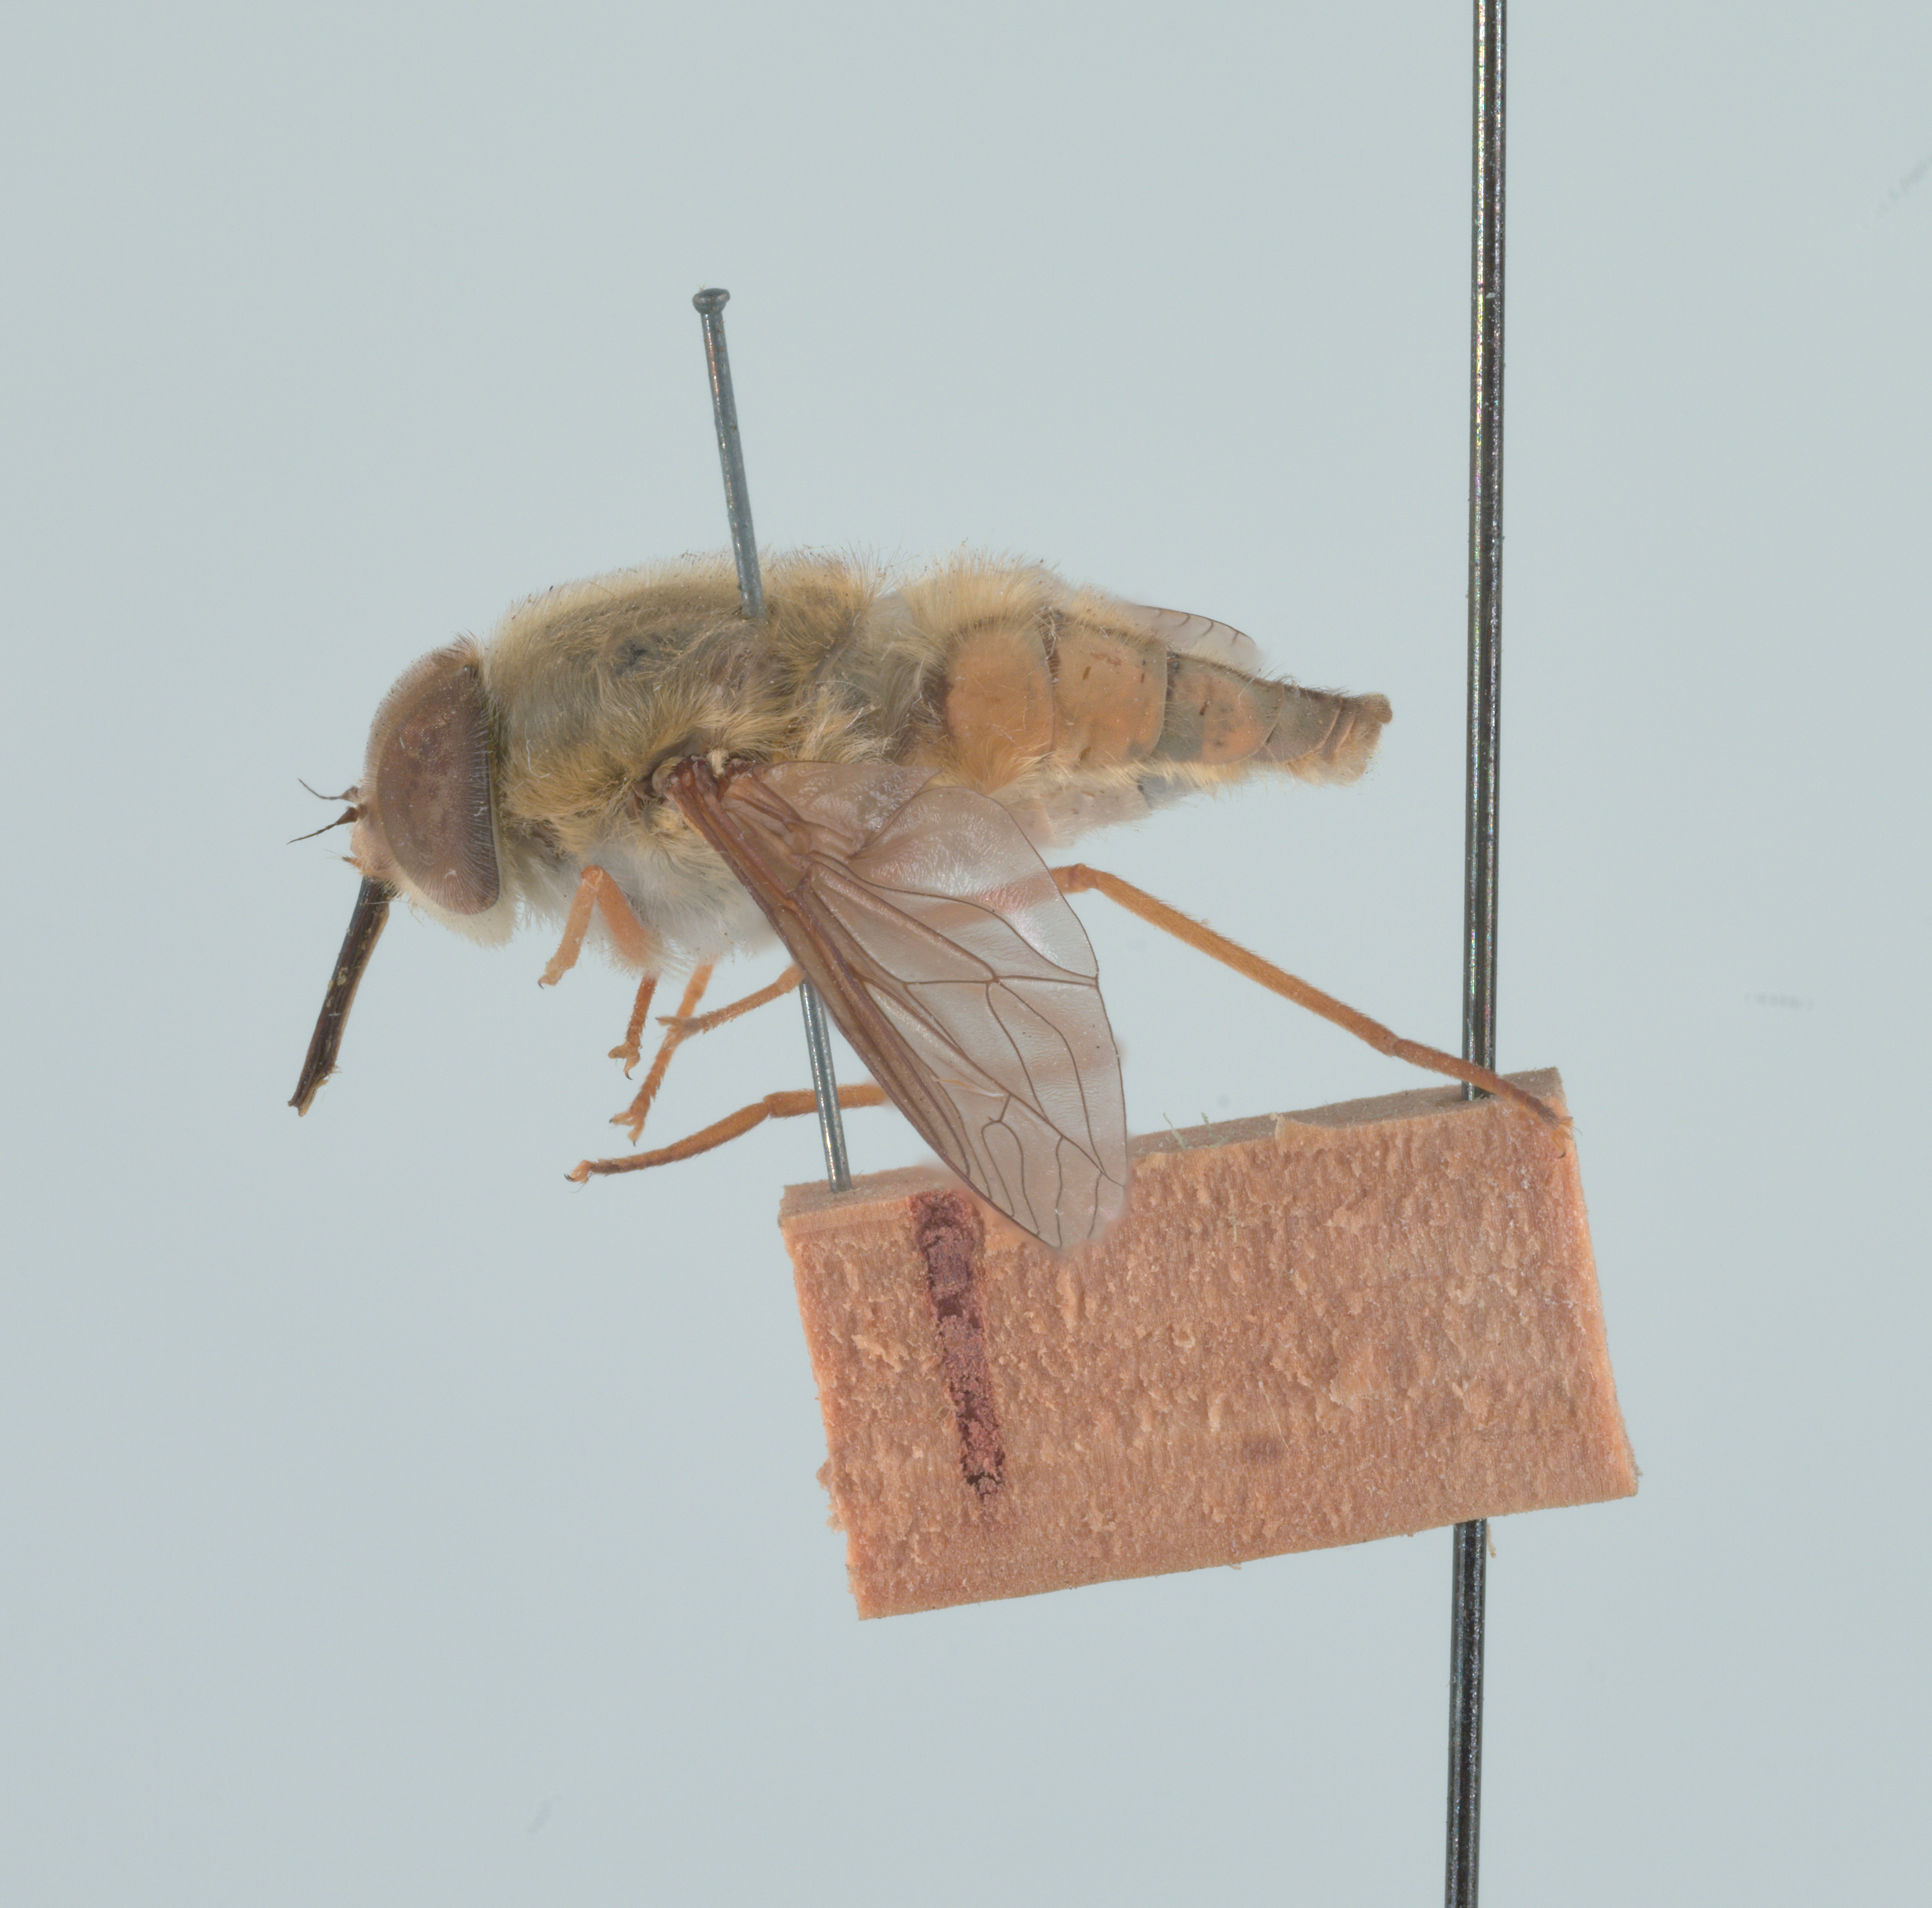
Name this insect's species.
Trichophthalma punctata
